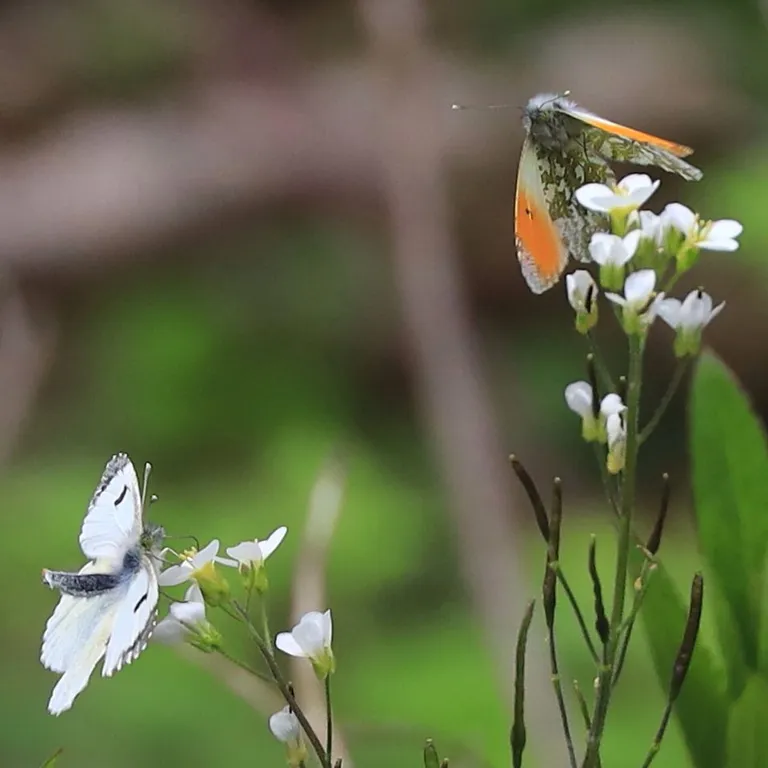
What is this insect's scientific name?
Anthocharis cardamines
